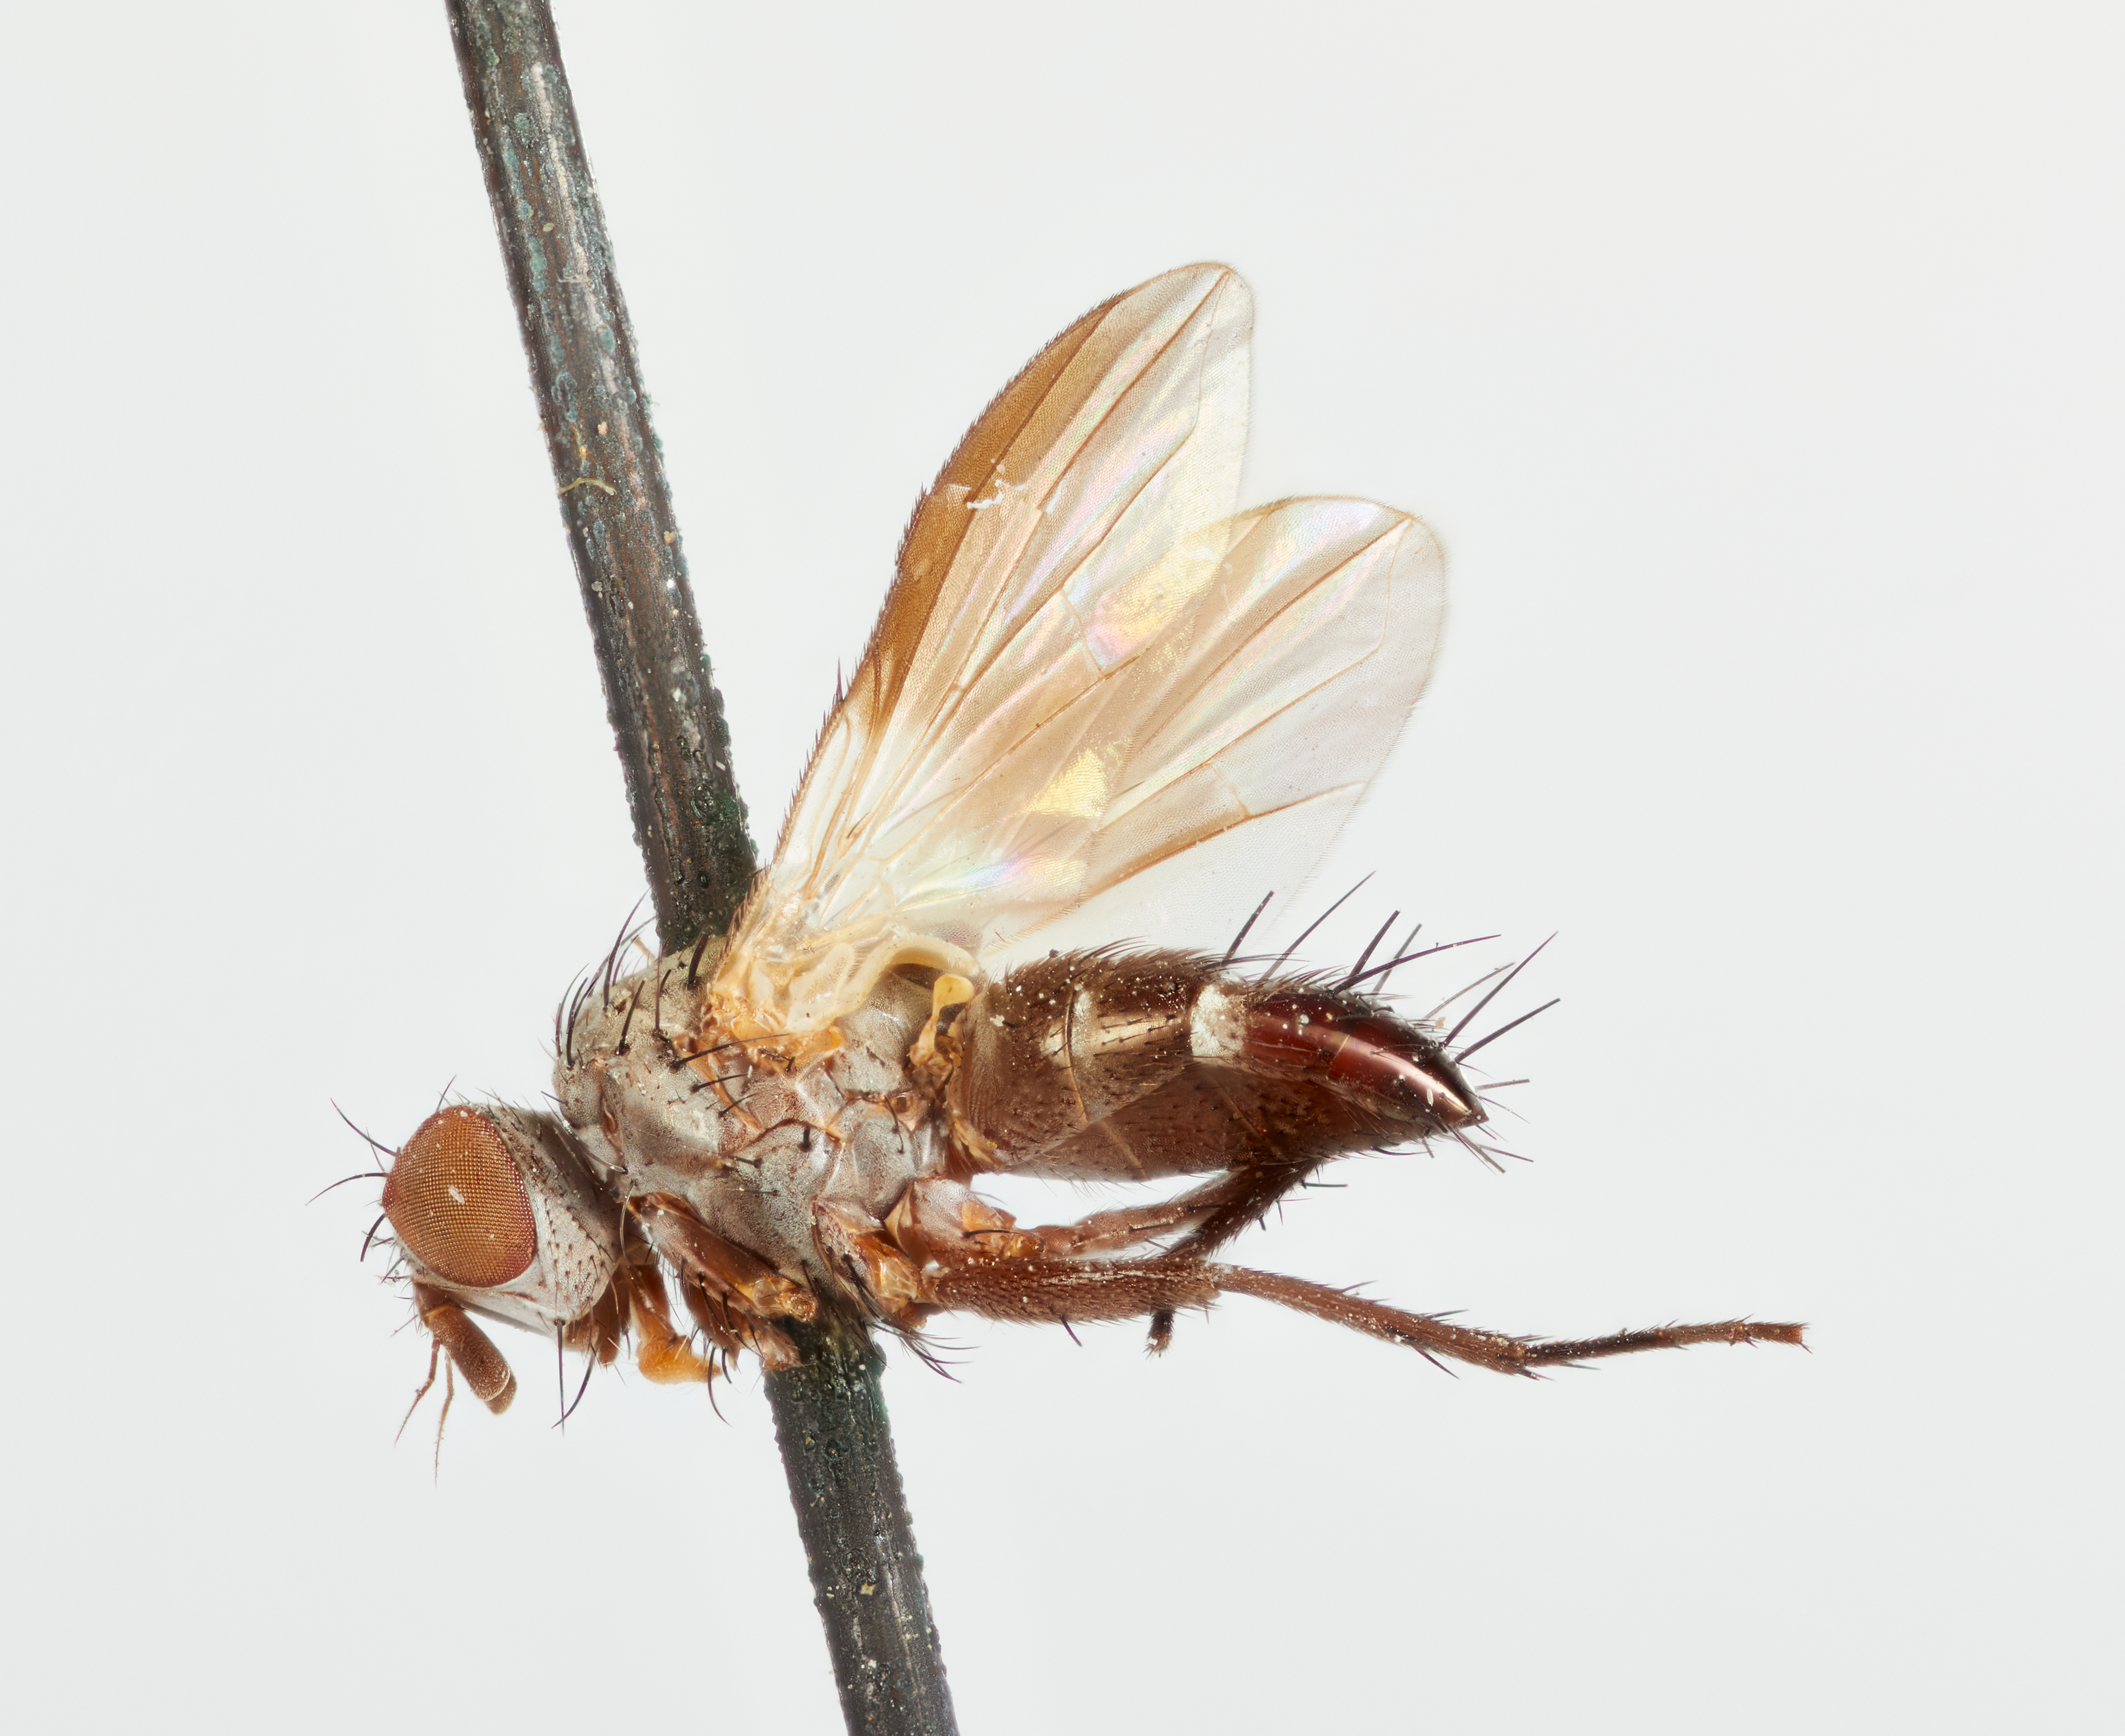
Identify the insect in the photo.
Clausicella johnsoni
